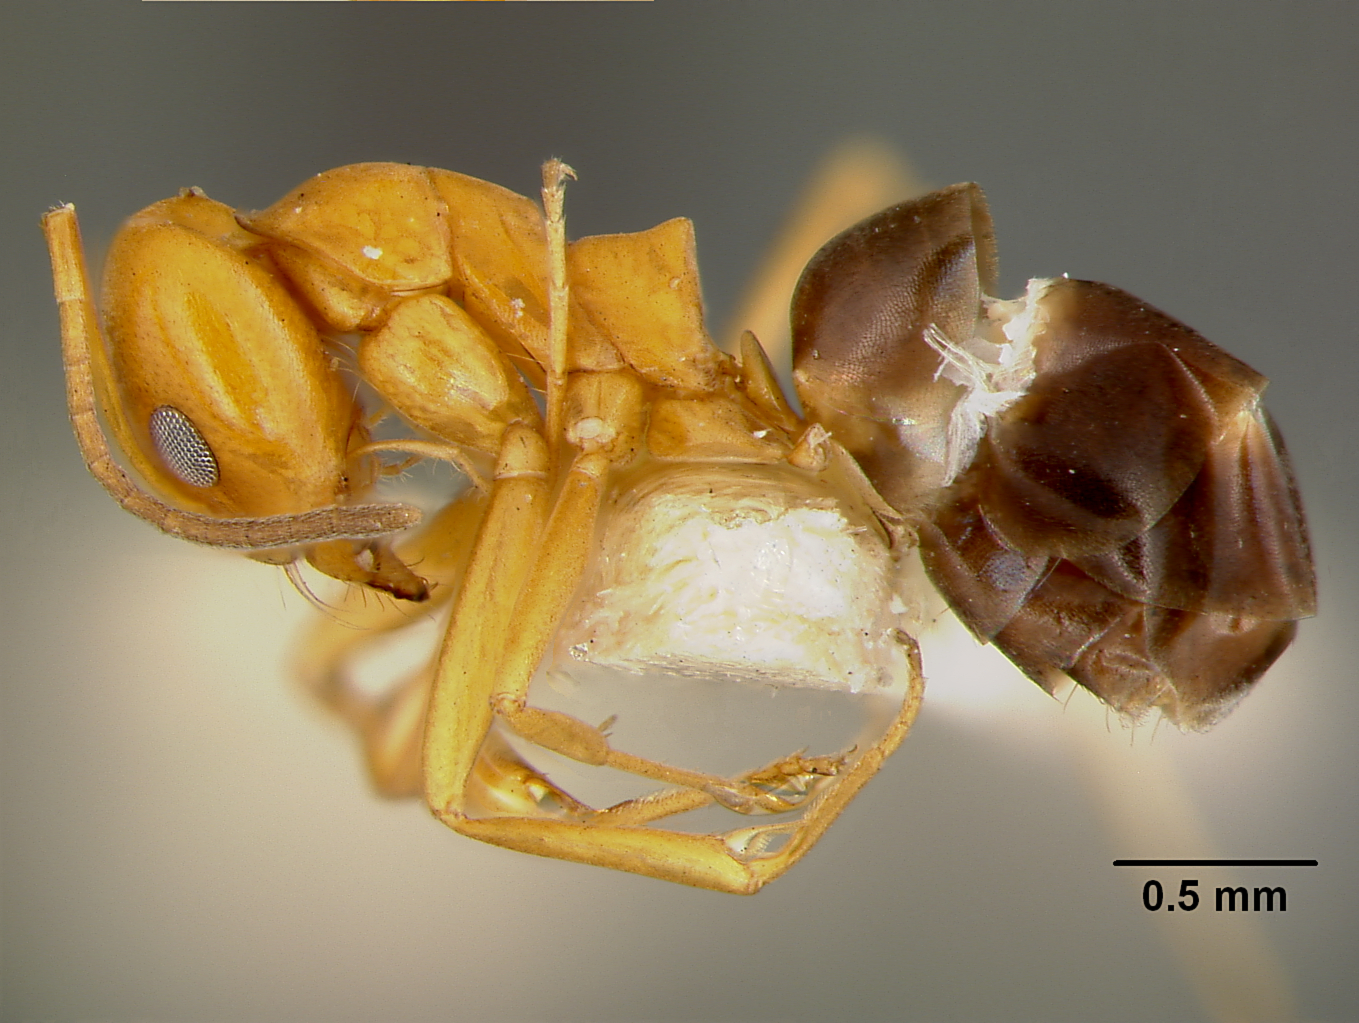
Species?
Dorymyrmex pyramicus
